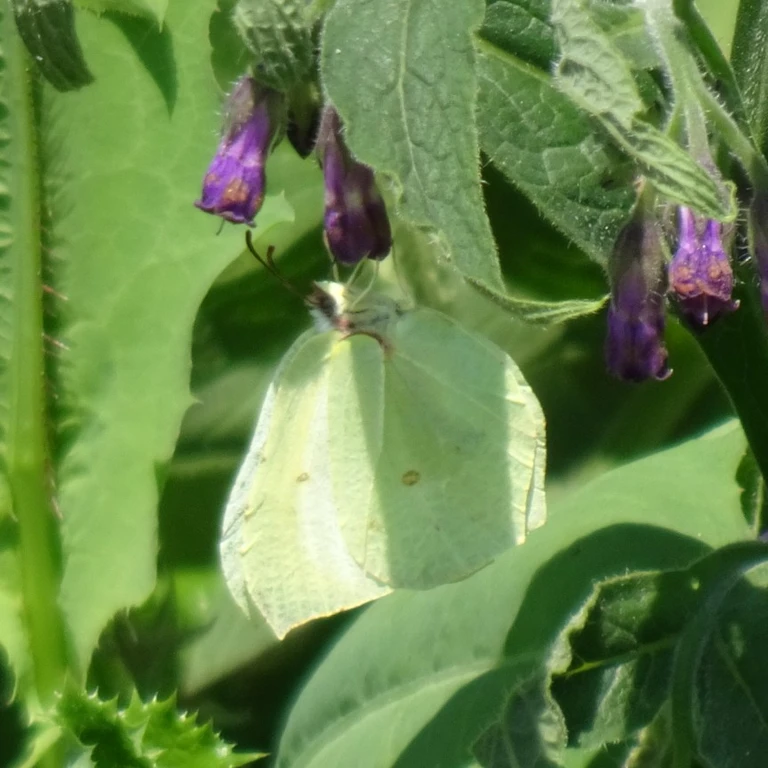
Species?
Gonepteryx rhamni
